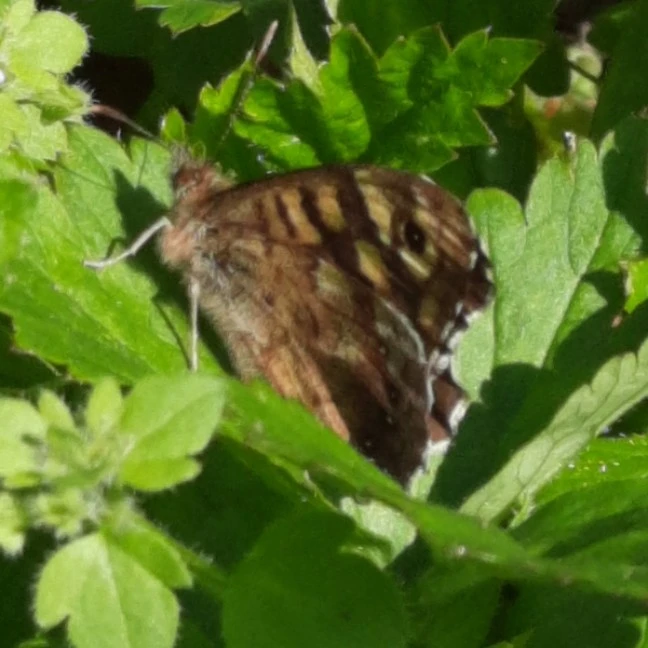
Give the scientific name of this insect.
Pararge aegeria
